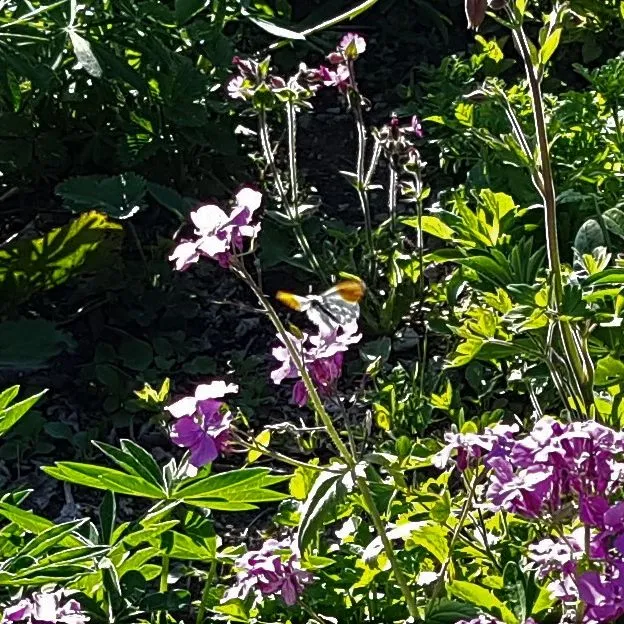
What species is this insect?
Anthocharis cardamines
